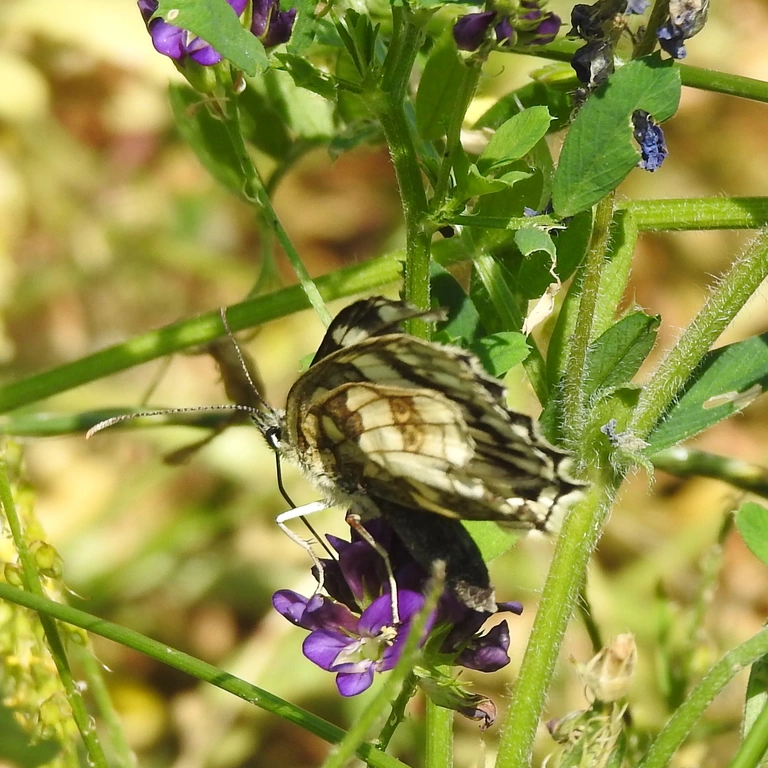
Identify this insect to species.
Melanargia galathea
